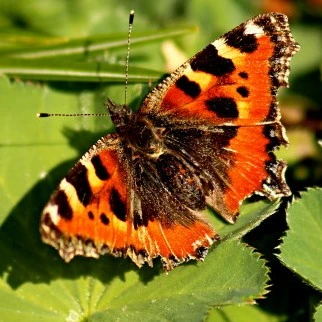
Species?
Aglais urticae
